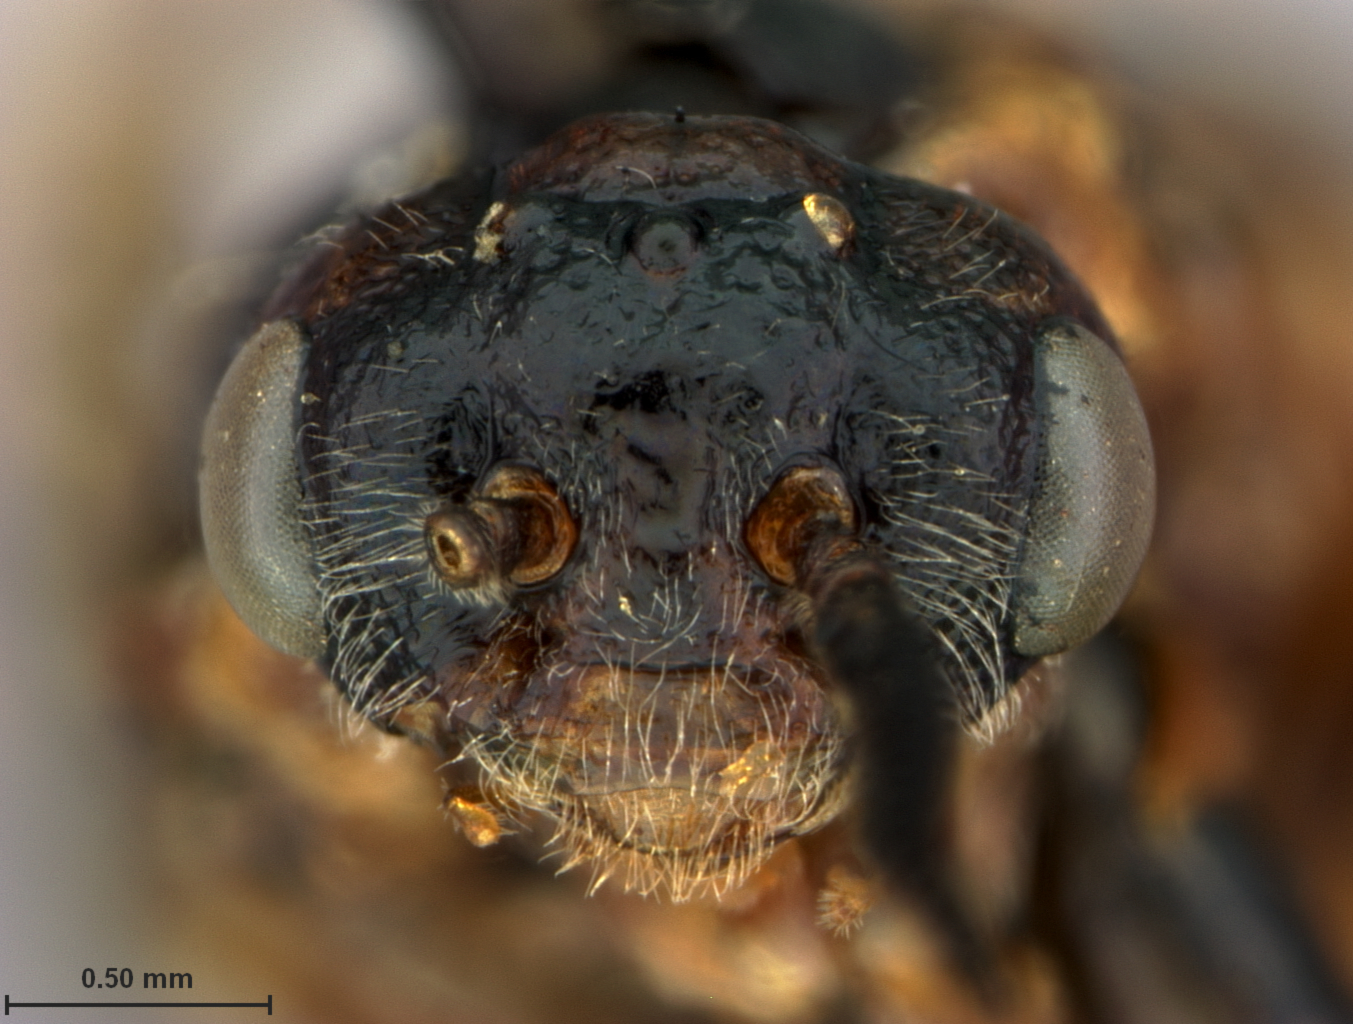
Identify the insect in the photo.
Lophyrus prattii
